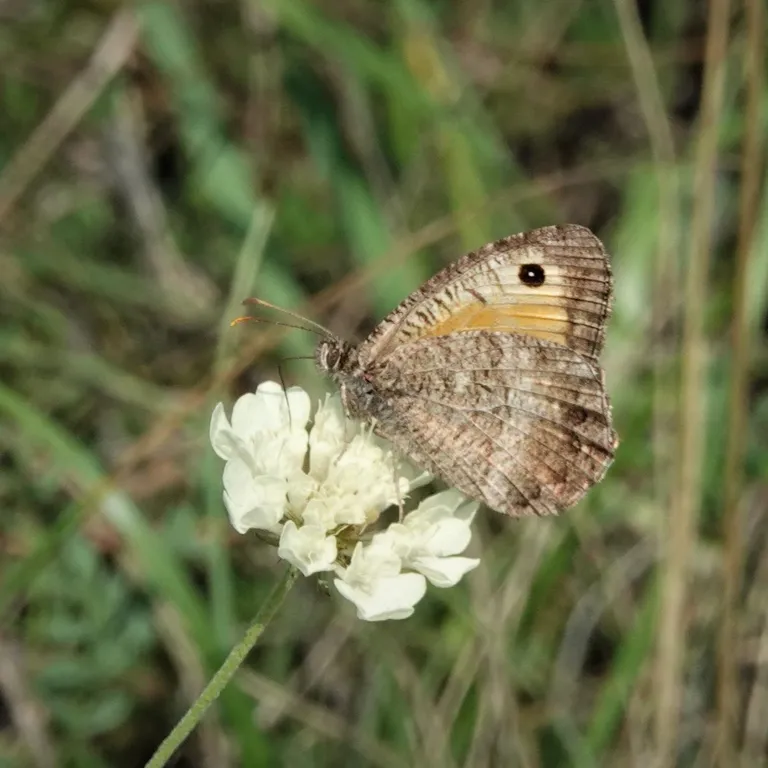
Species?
Arethusana arethusa
